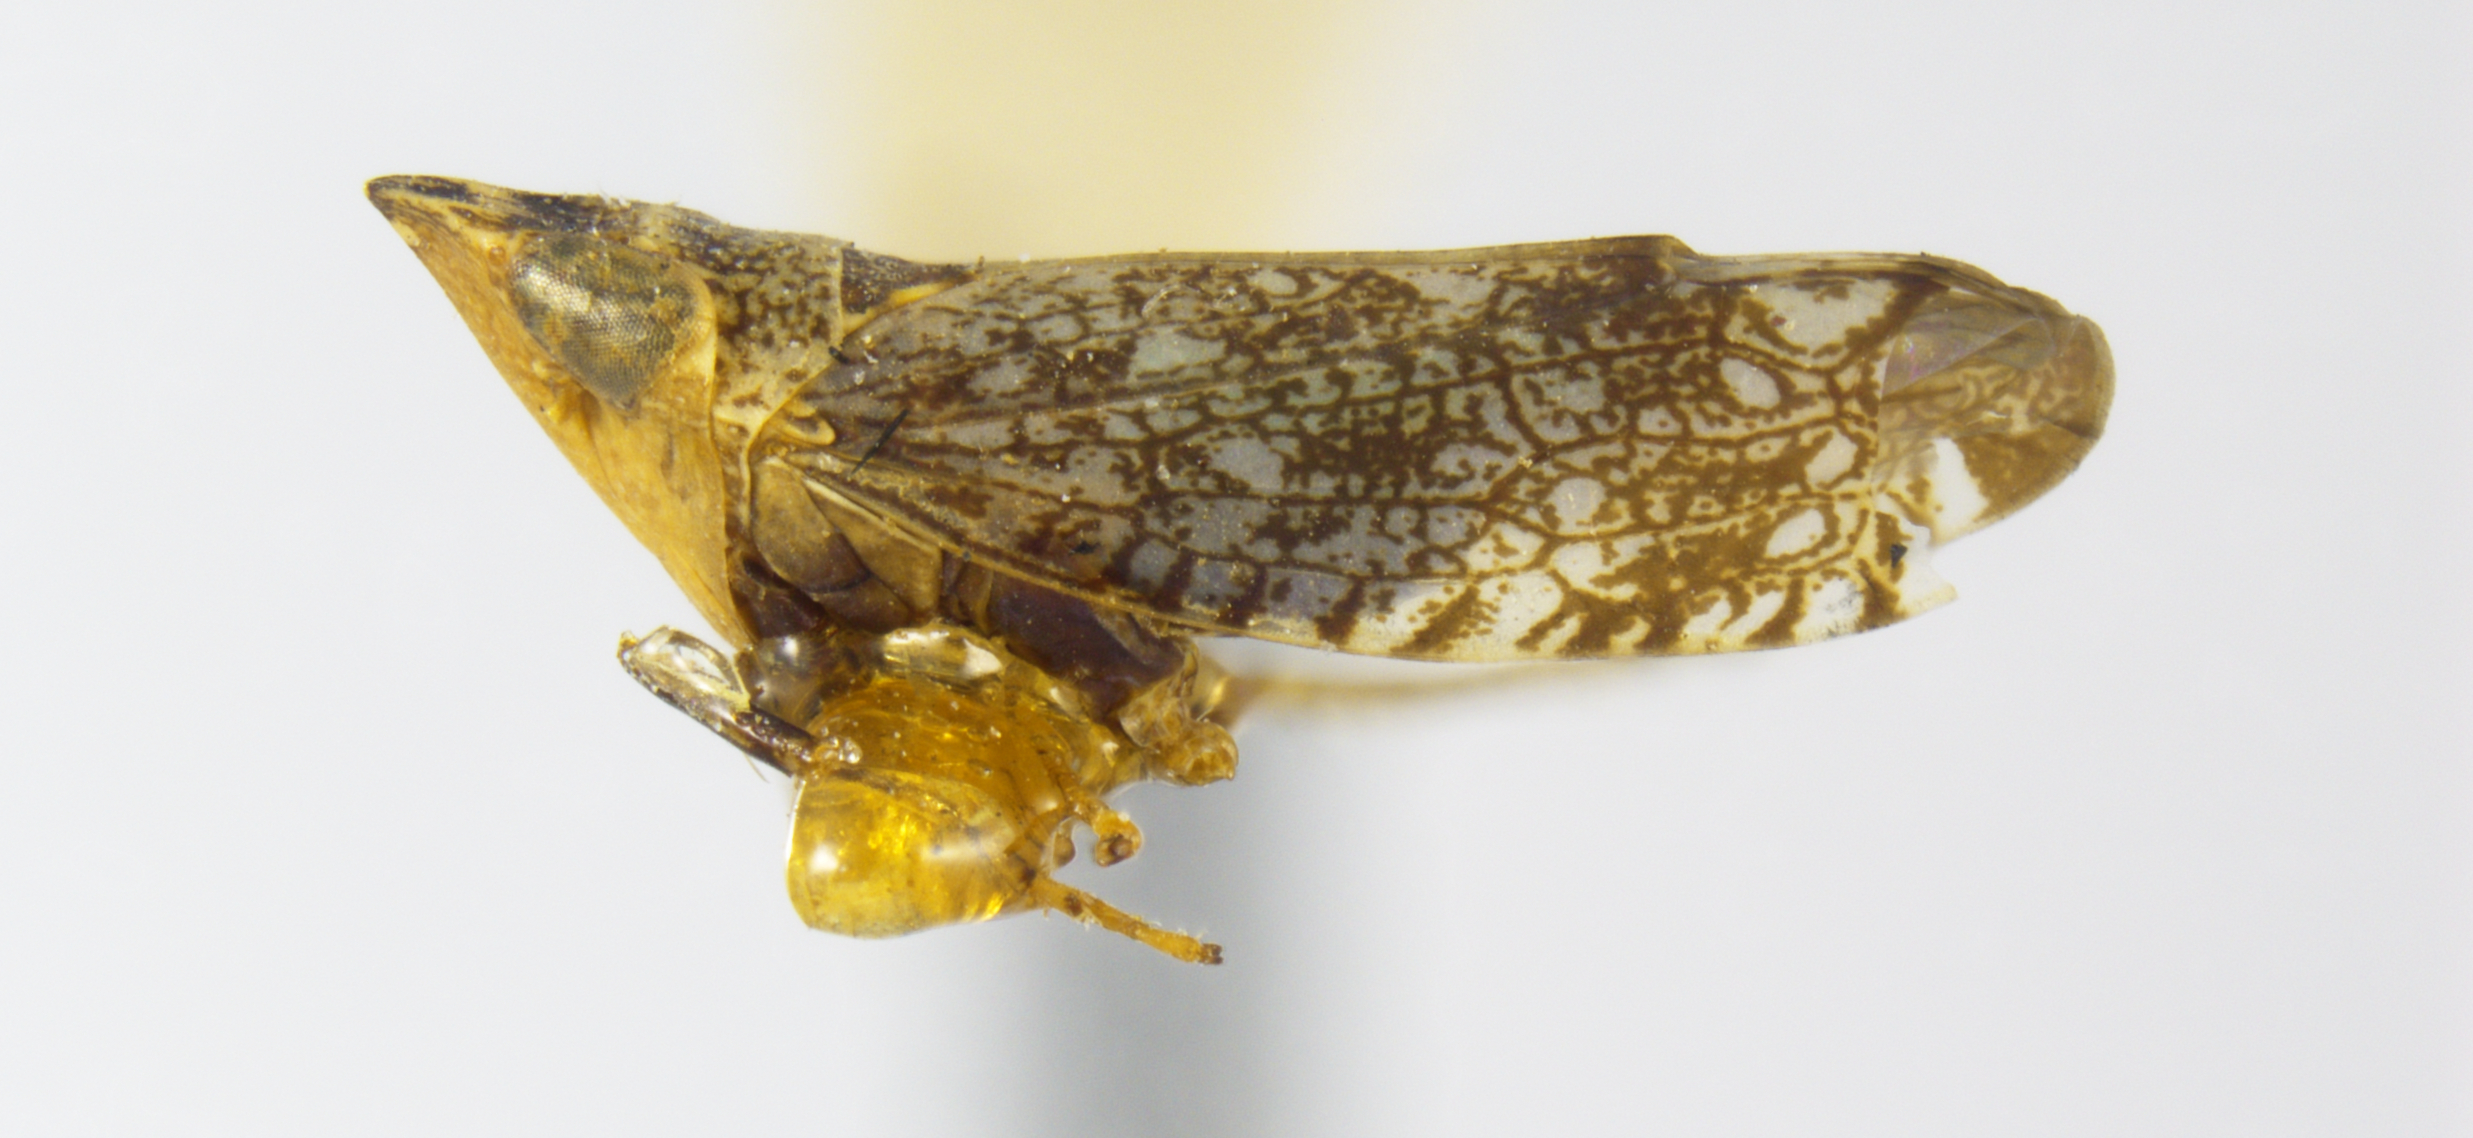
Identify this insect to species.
Platymetopius nasutus
